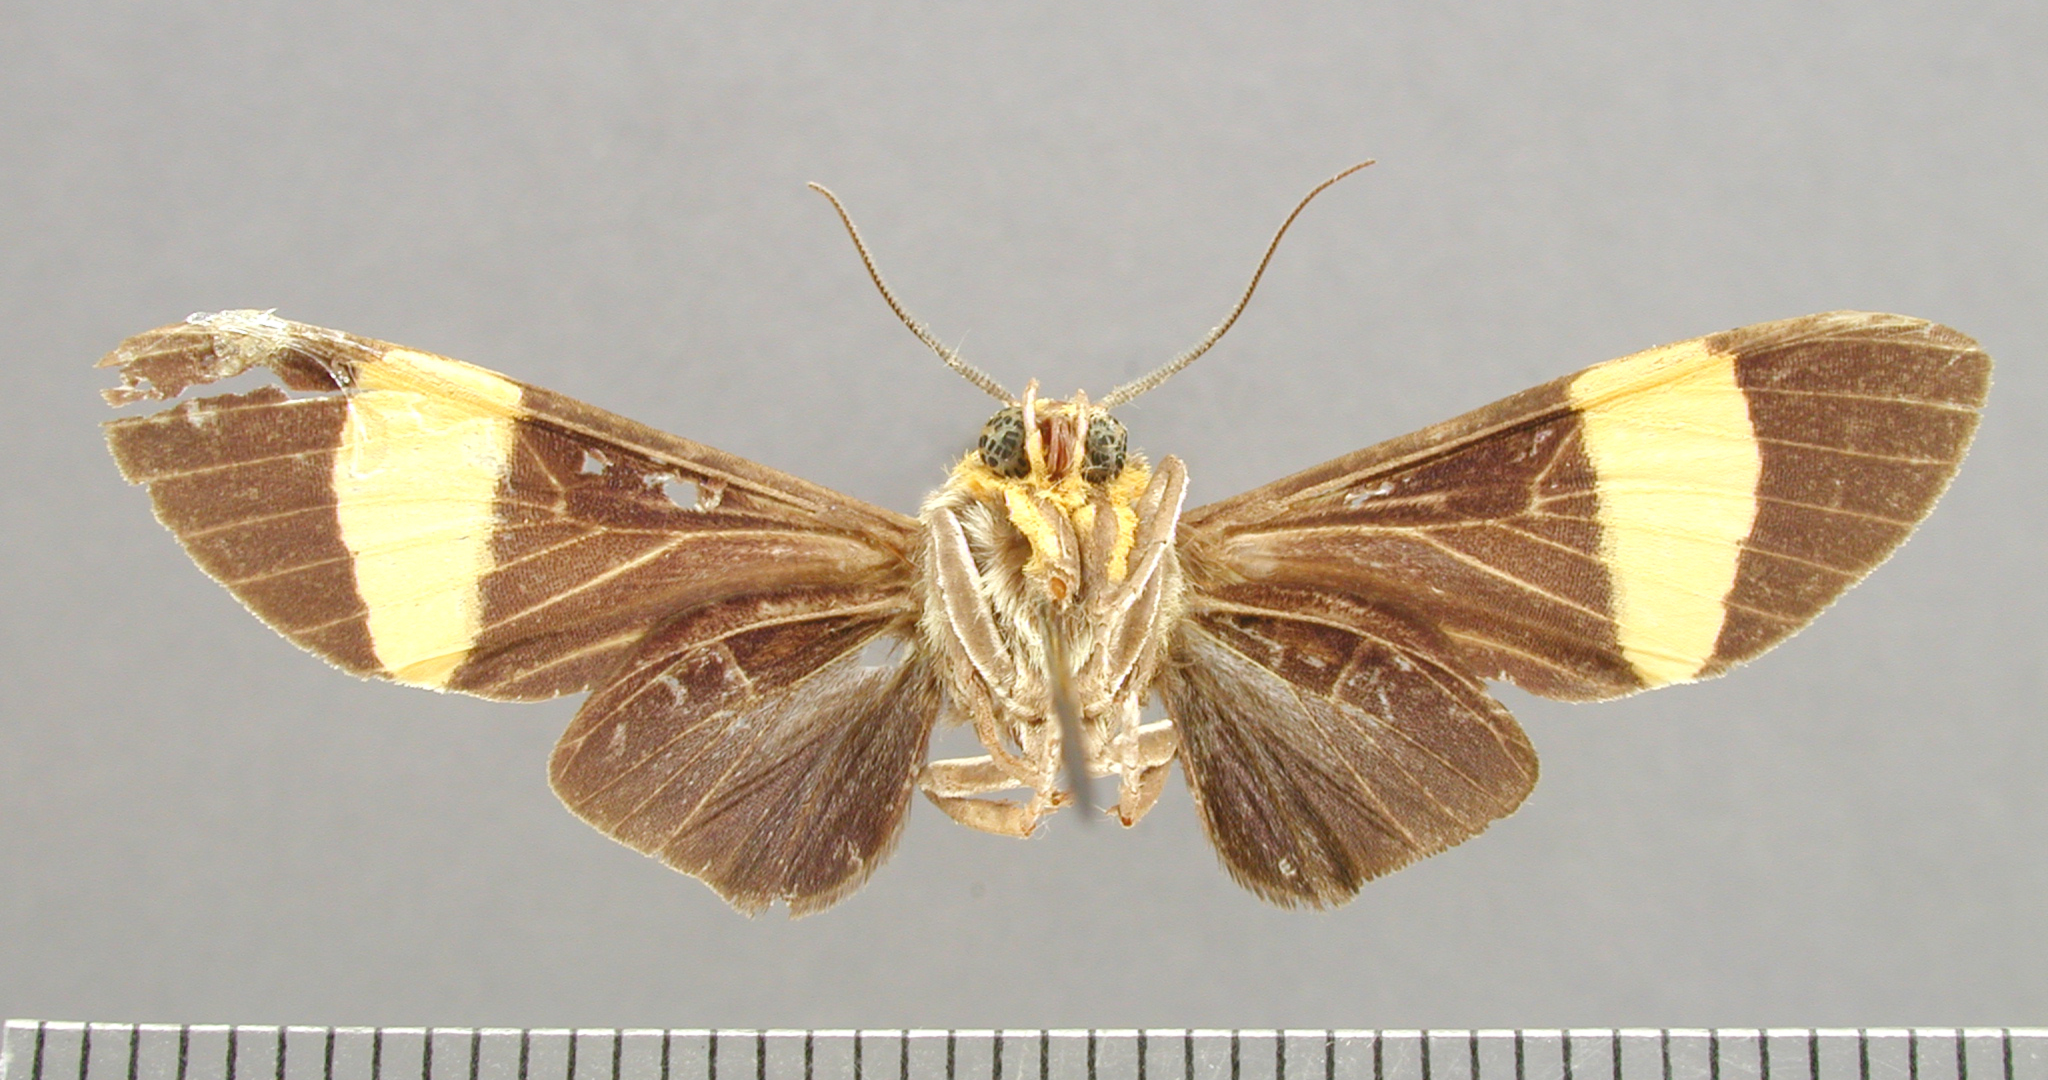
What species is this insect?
Automolis fafner
